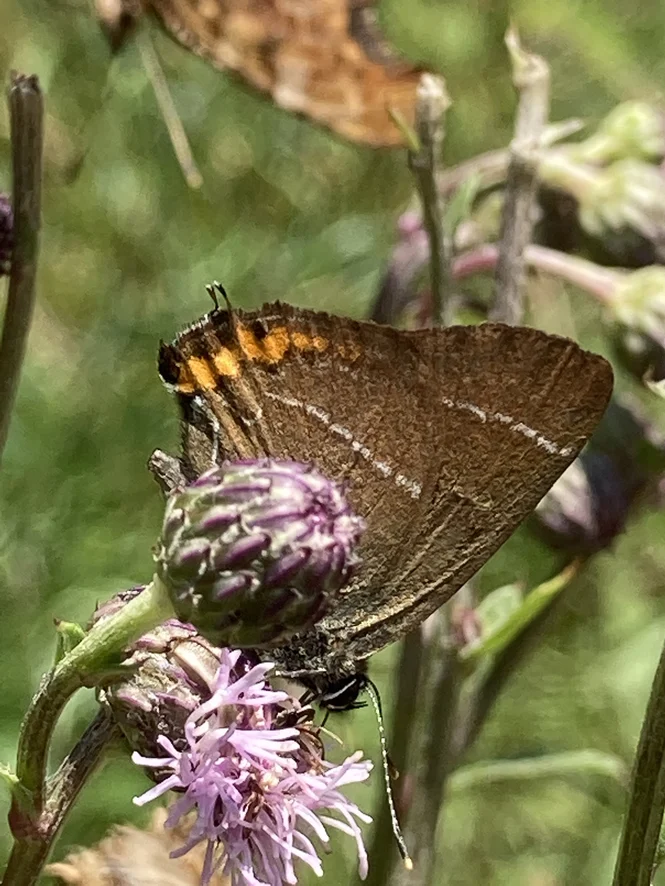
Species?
Satyrium w-album
